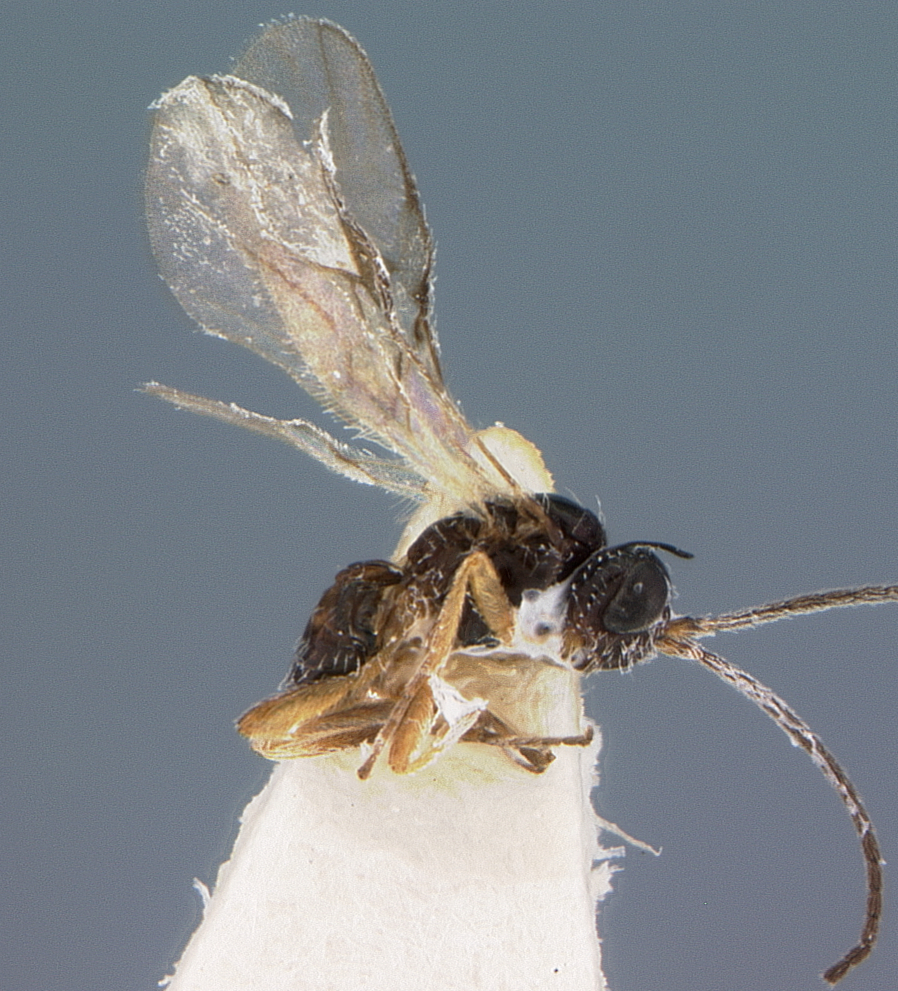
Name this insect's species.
Opius flaveolaris
